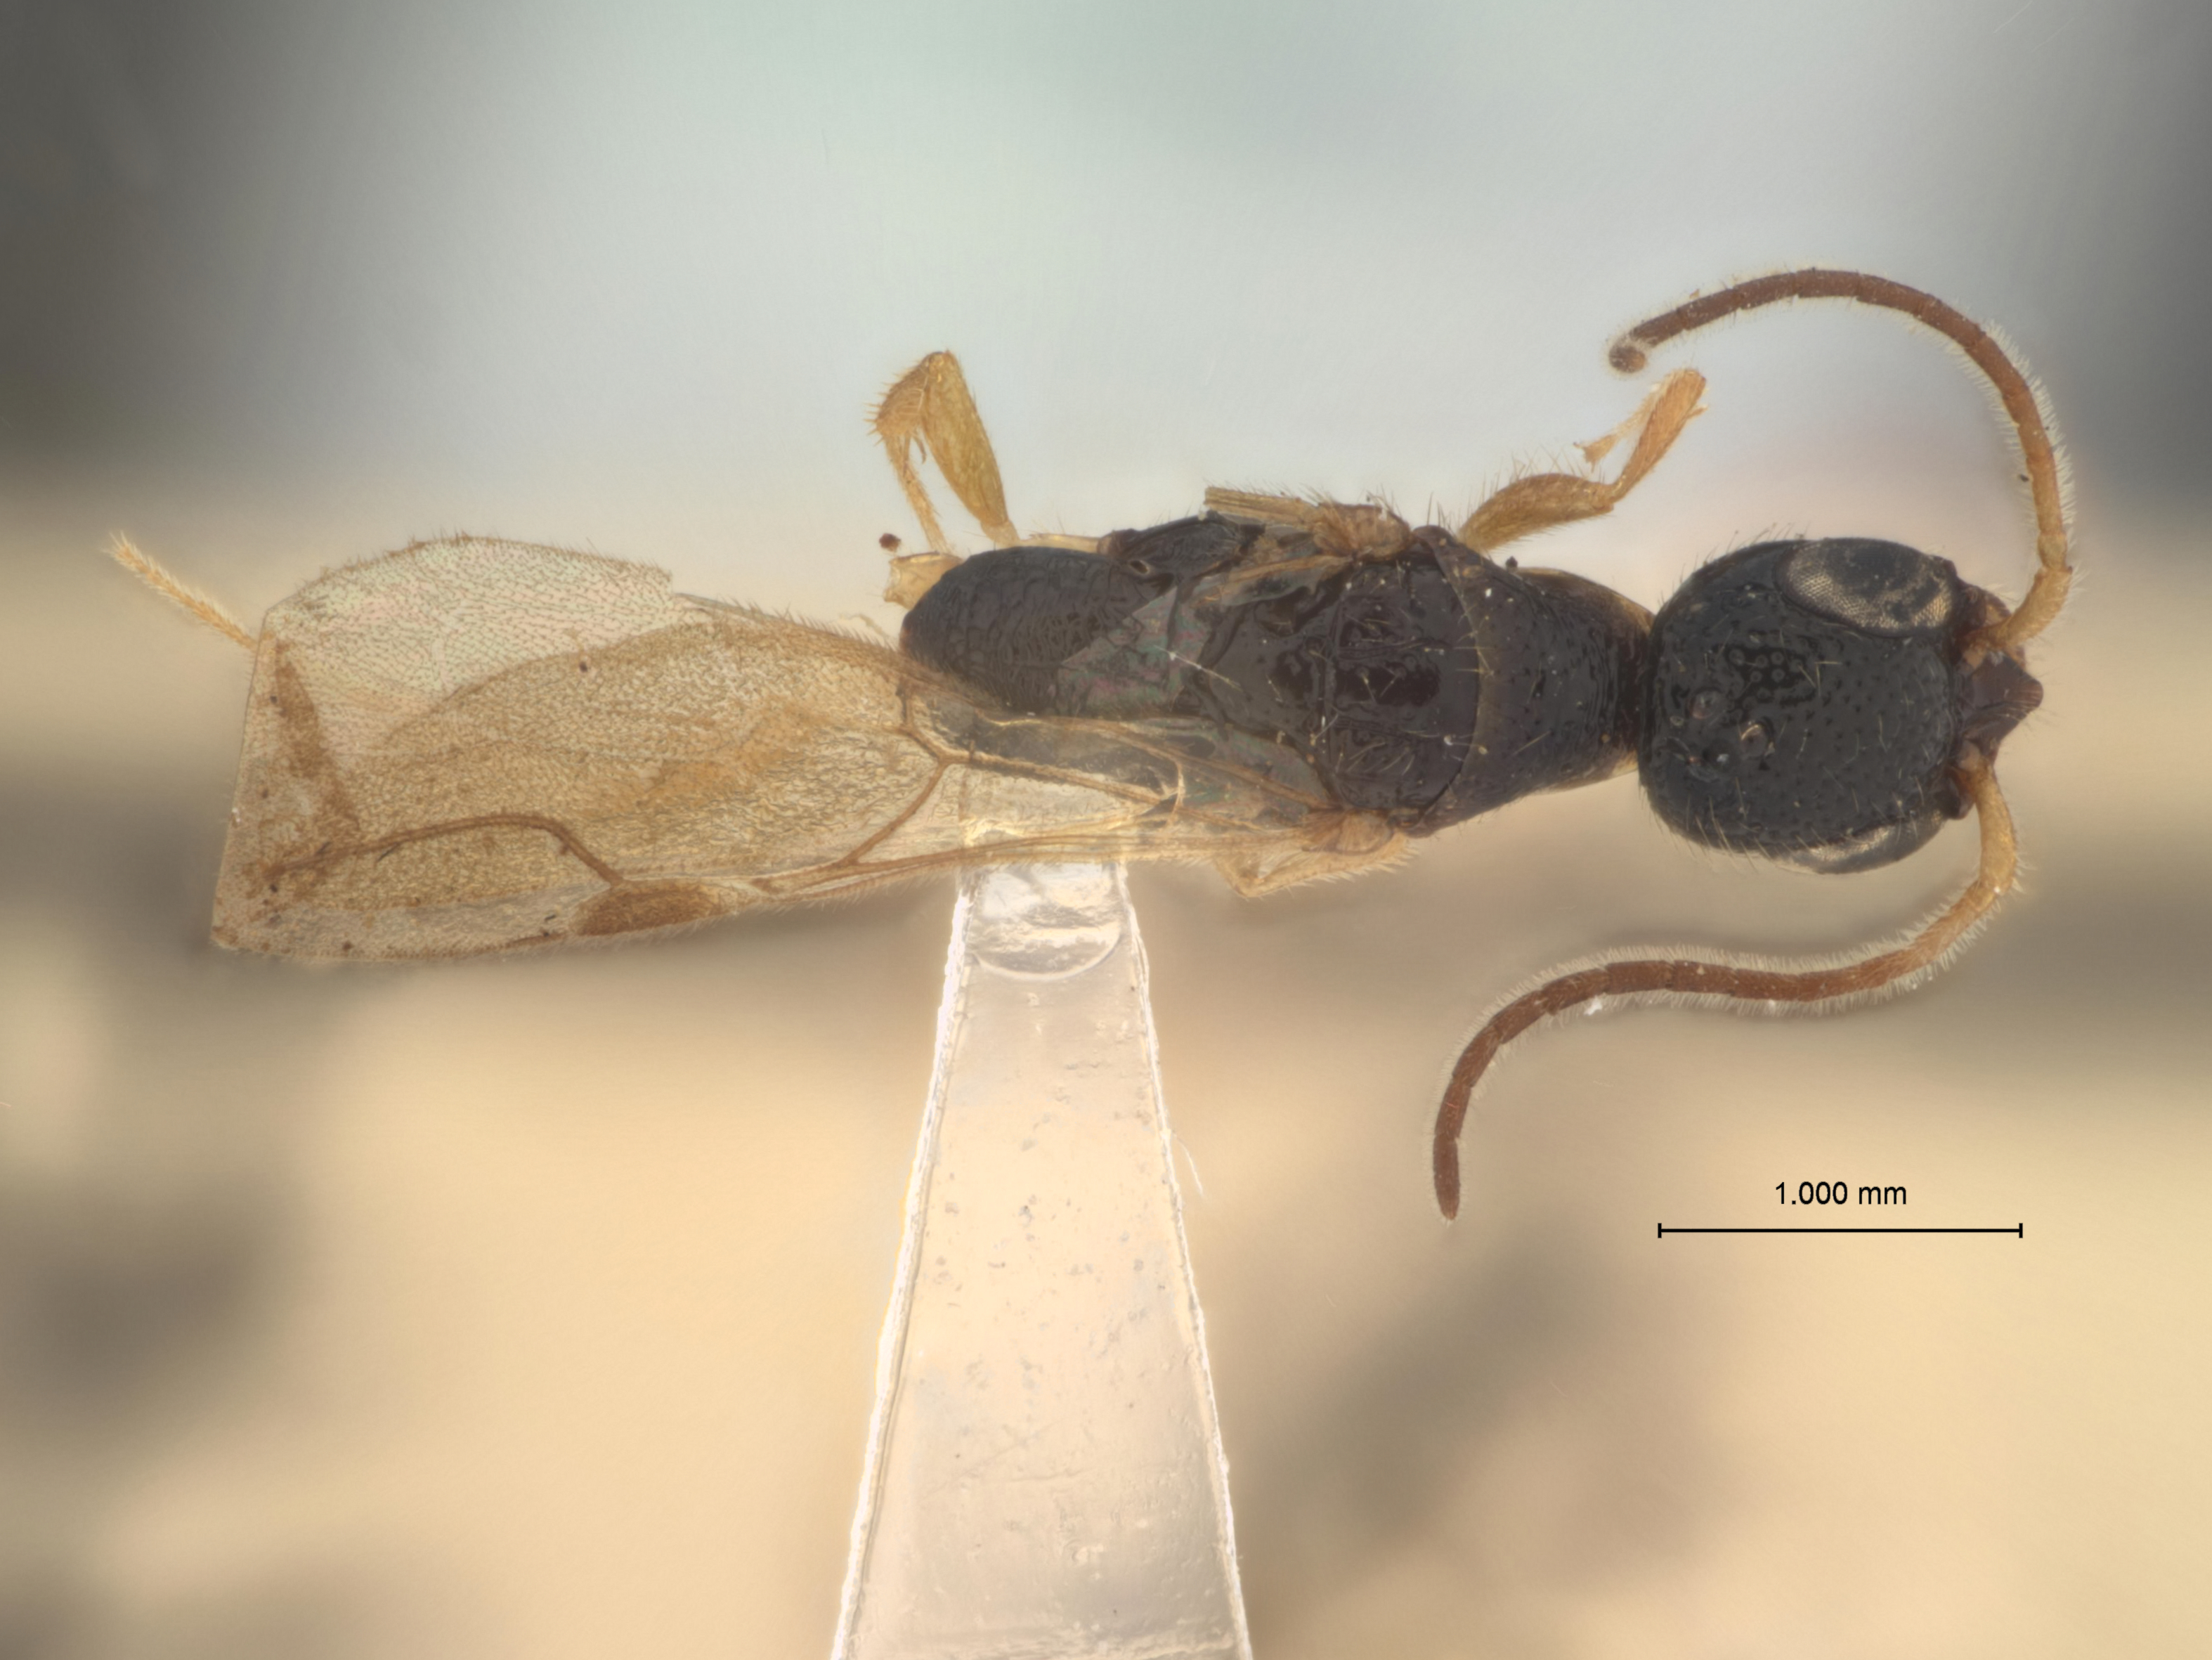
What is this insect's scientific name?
Misepyris luzonicus
